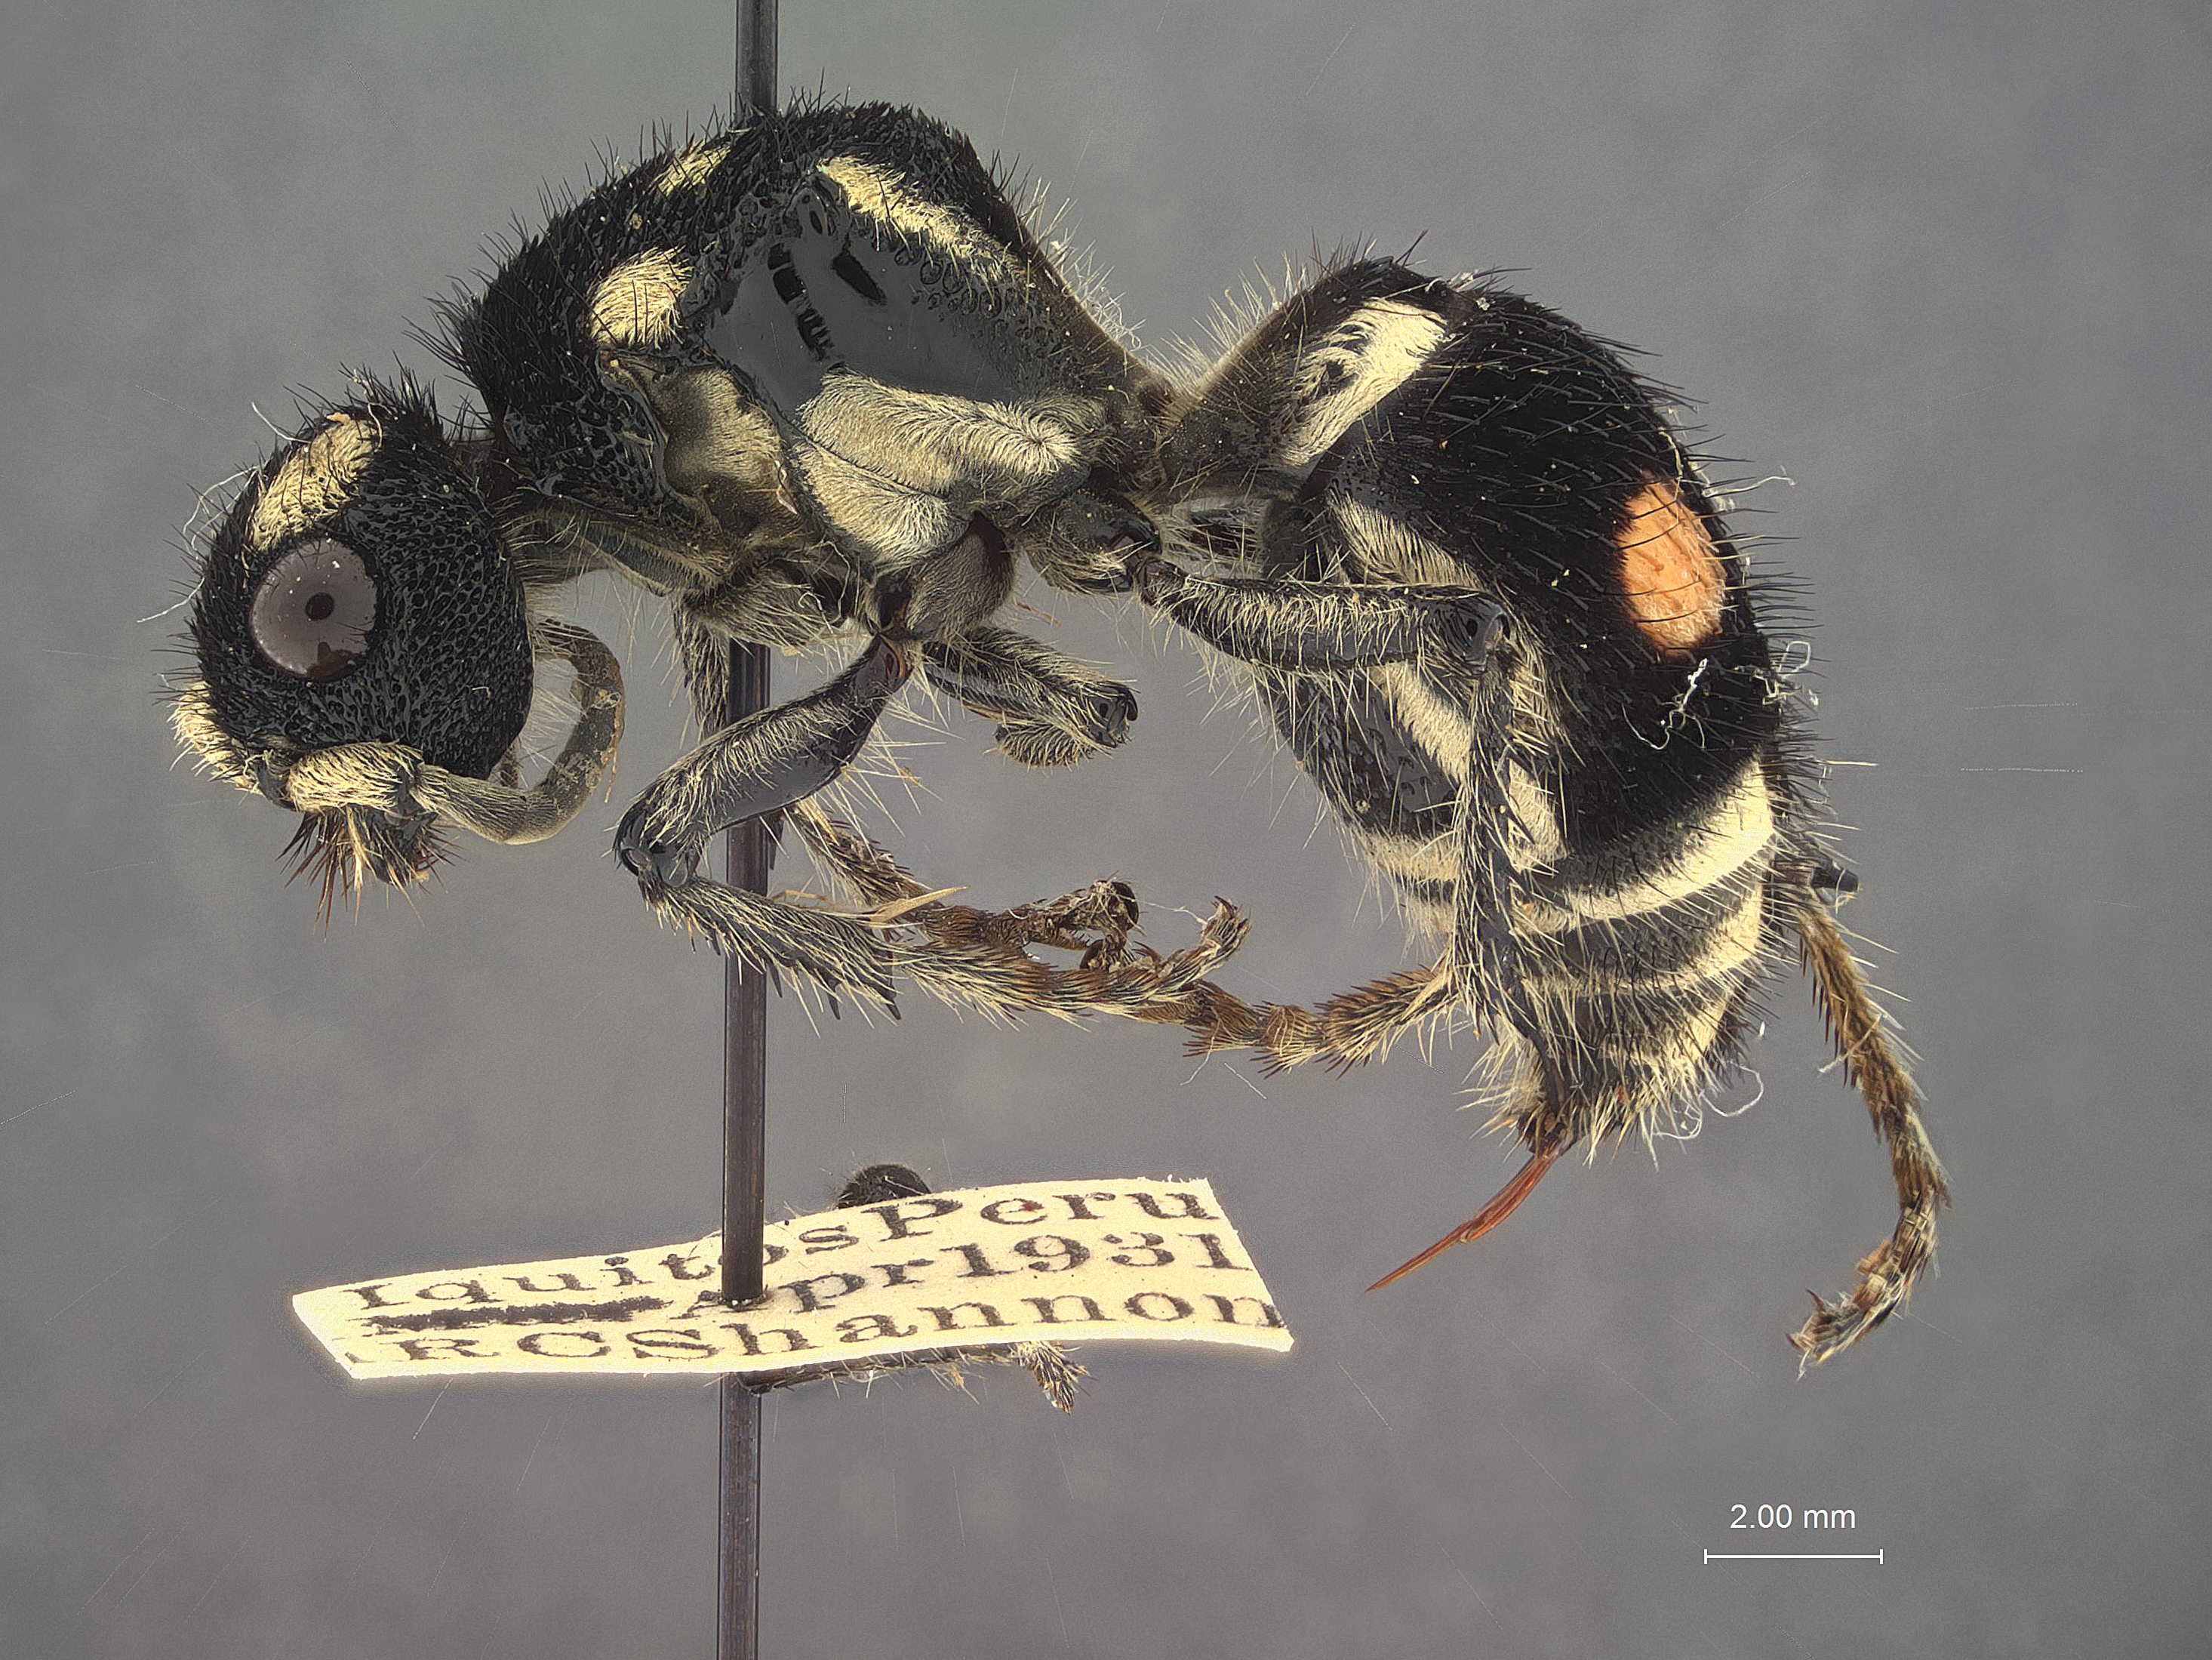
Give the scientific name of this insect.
Hoplomutilla rapax
